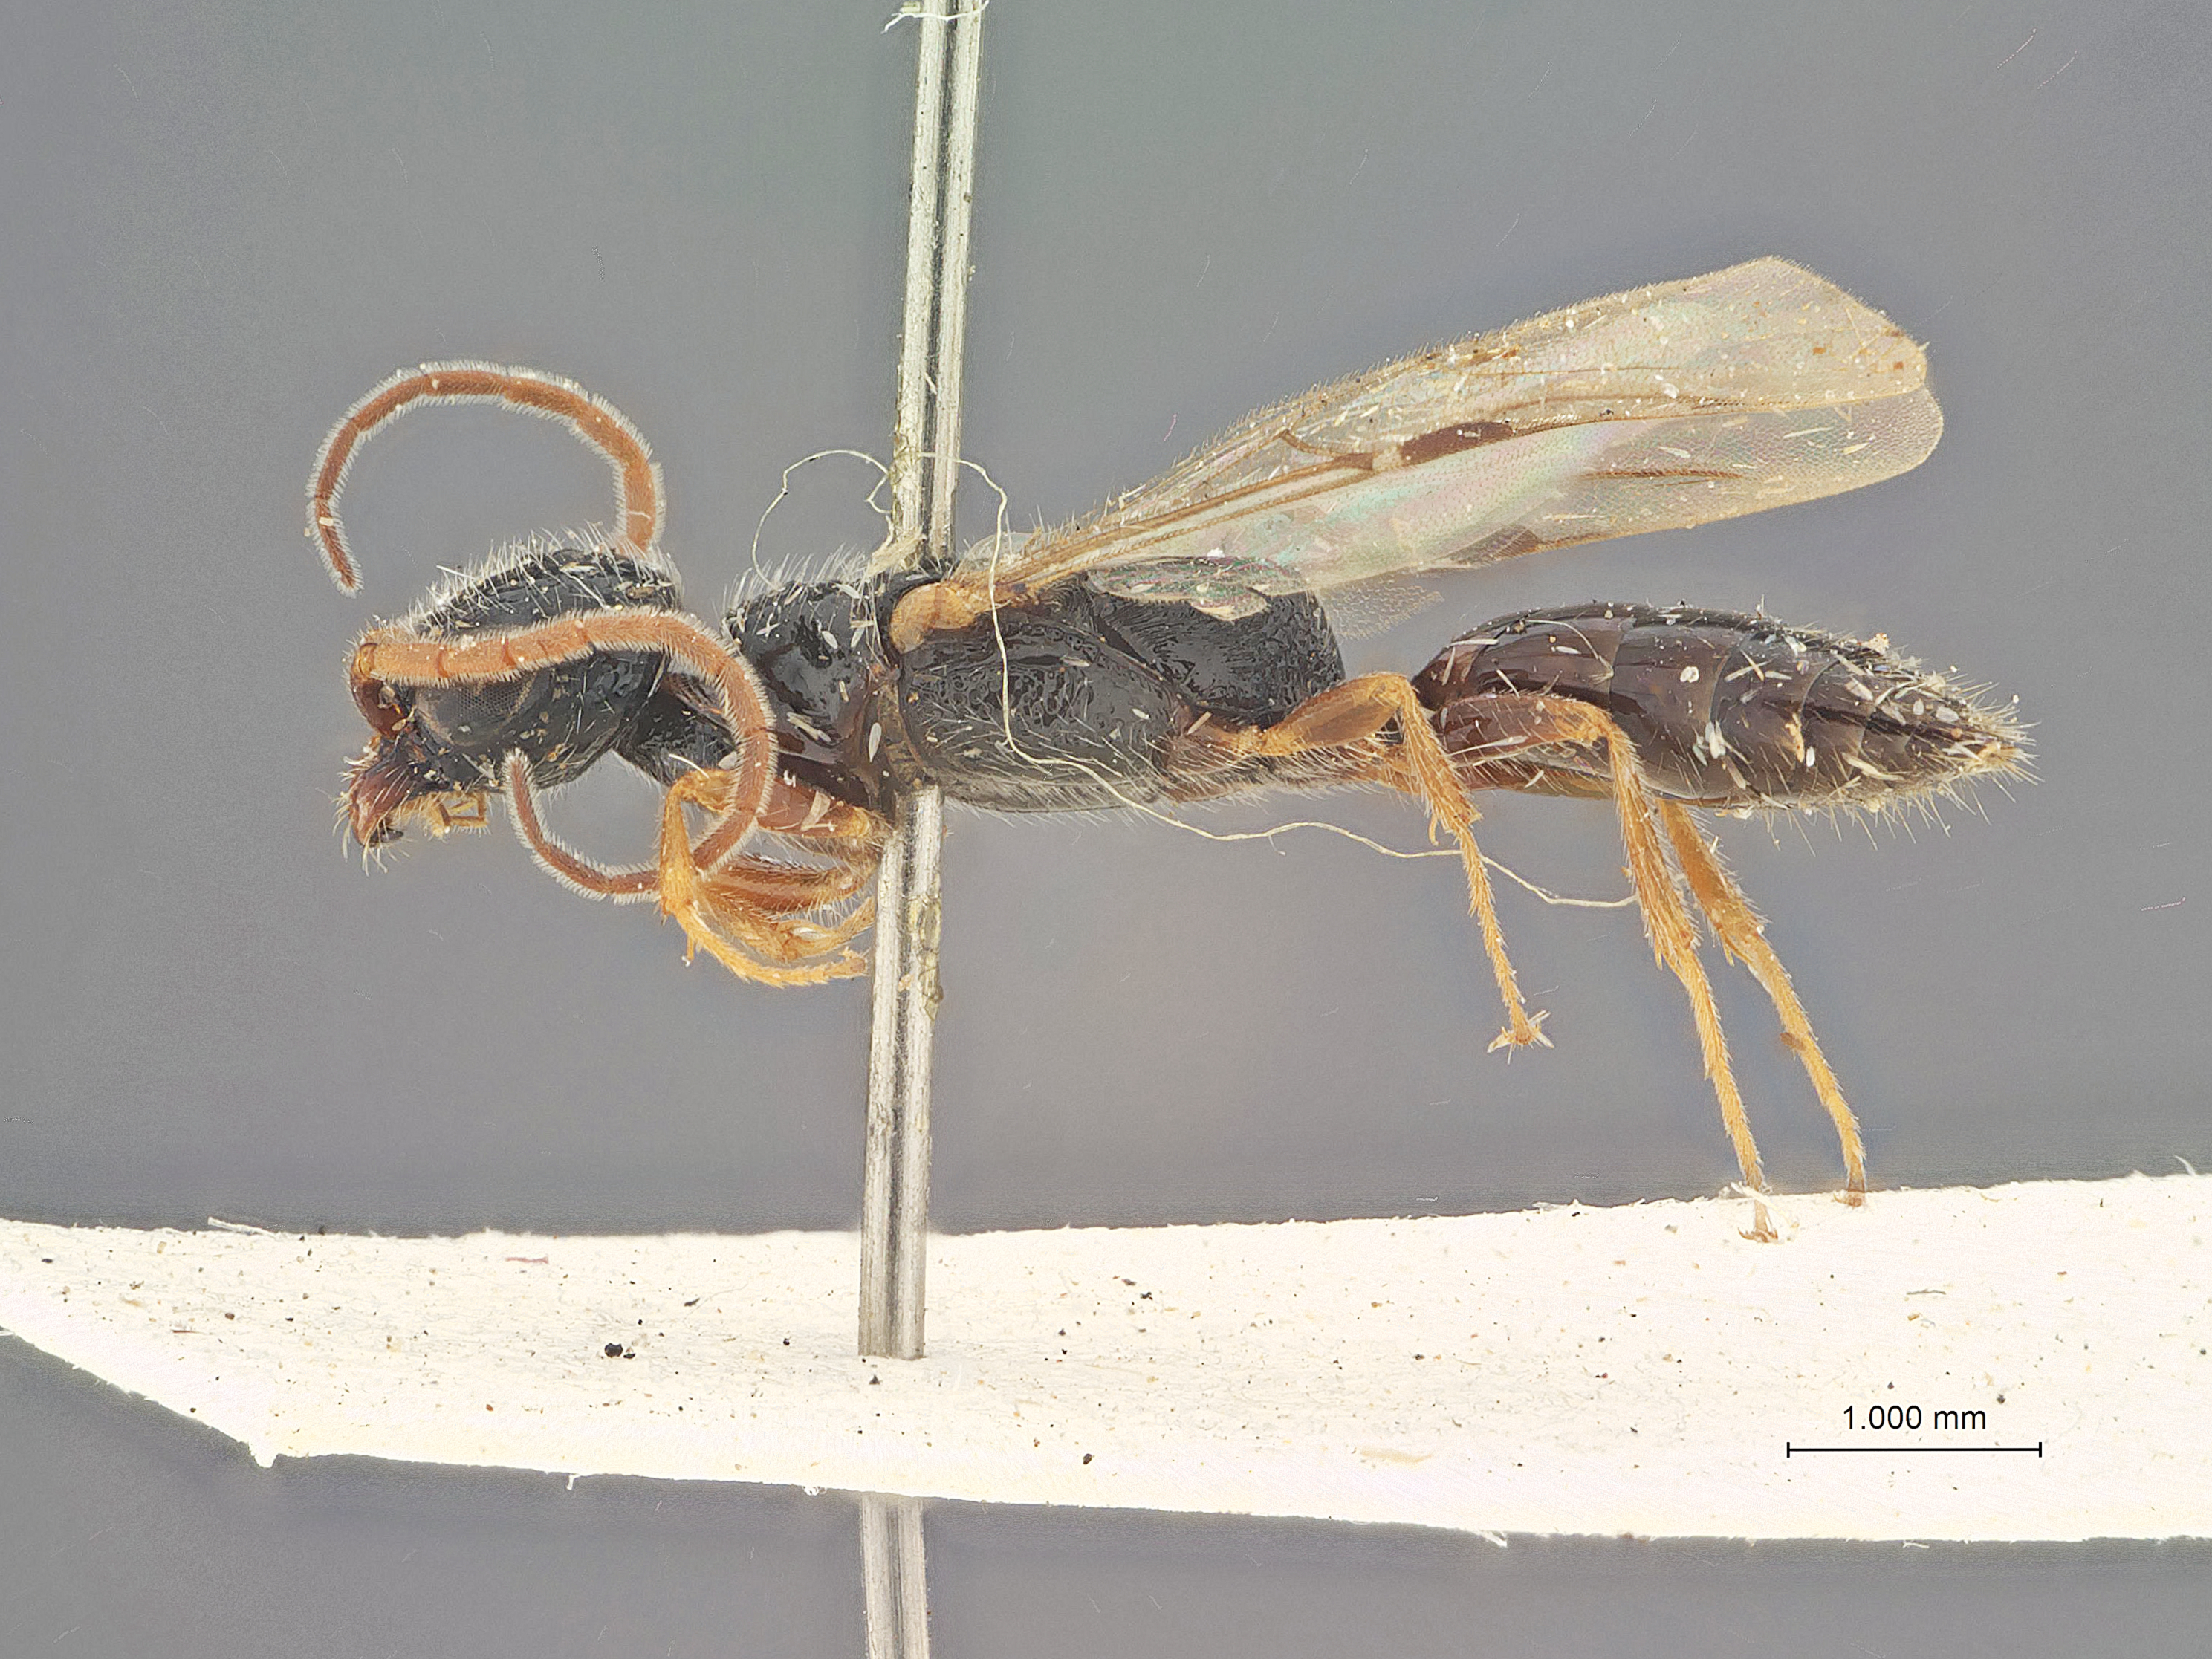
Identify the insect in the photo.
Pristocera areolata
